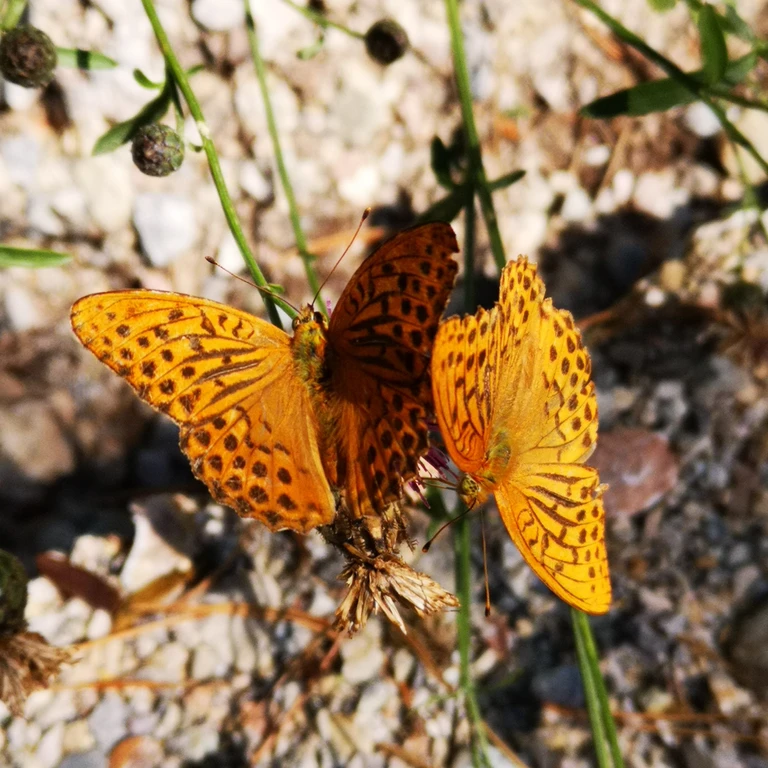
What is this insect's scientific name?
Argynnis paphia
